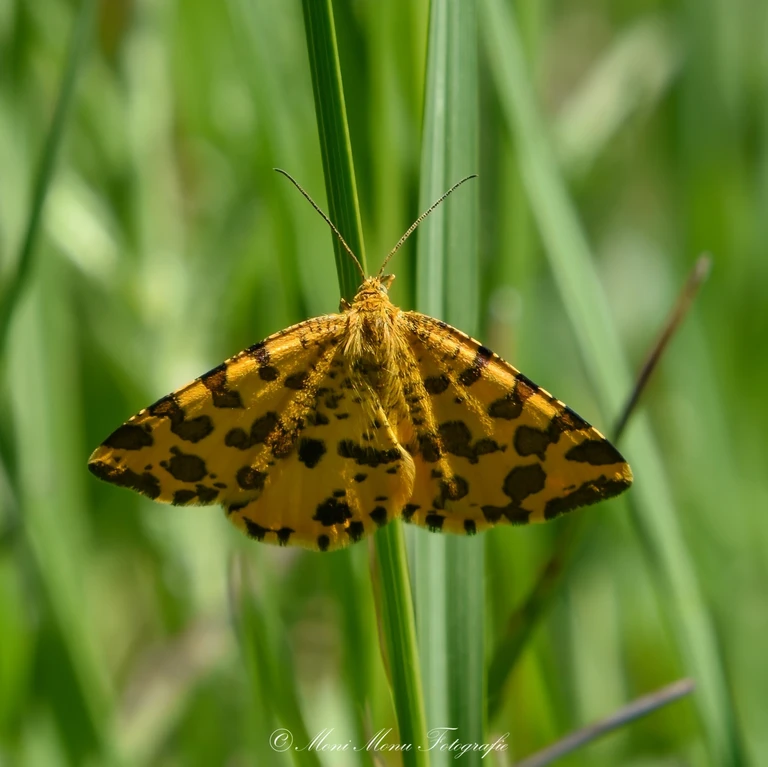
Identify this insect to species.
Pseudopanthera macularia
